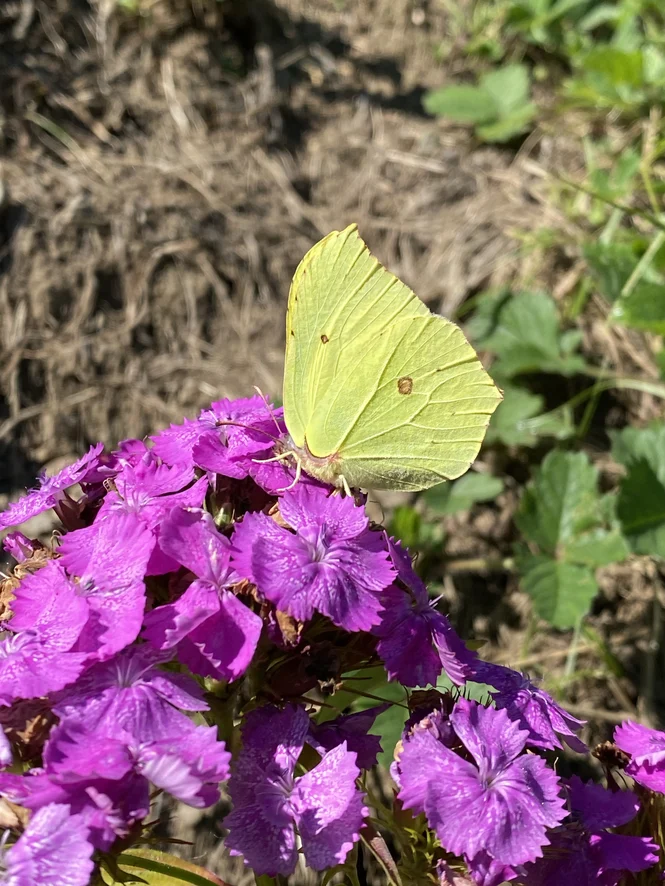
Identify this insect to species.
Gonepteryx rhamni
